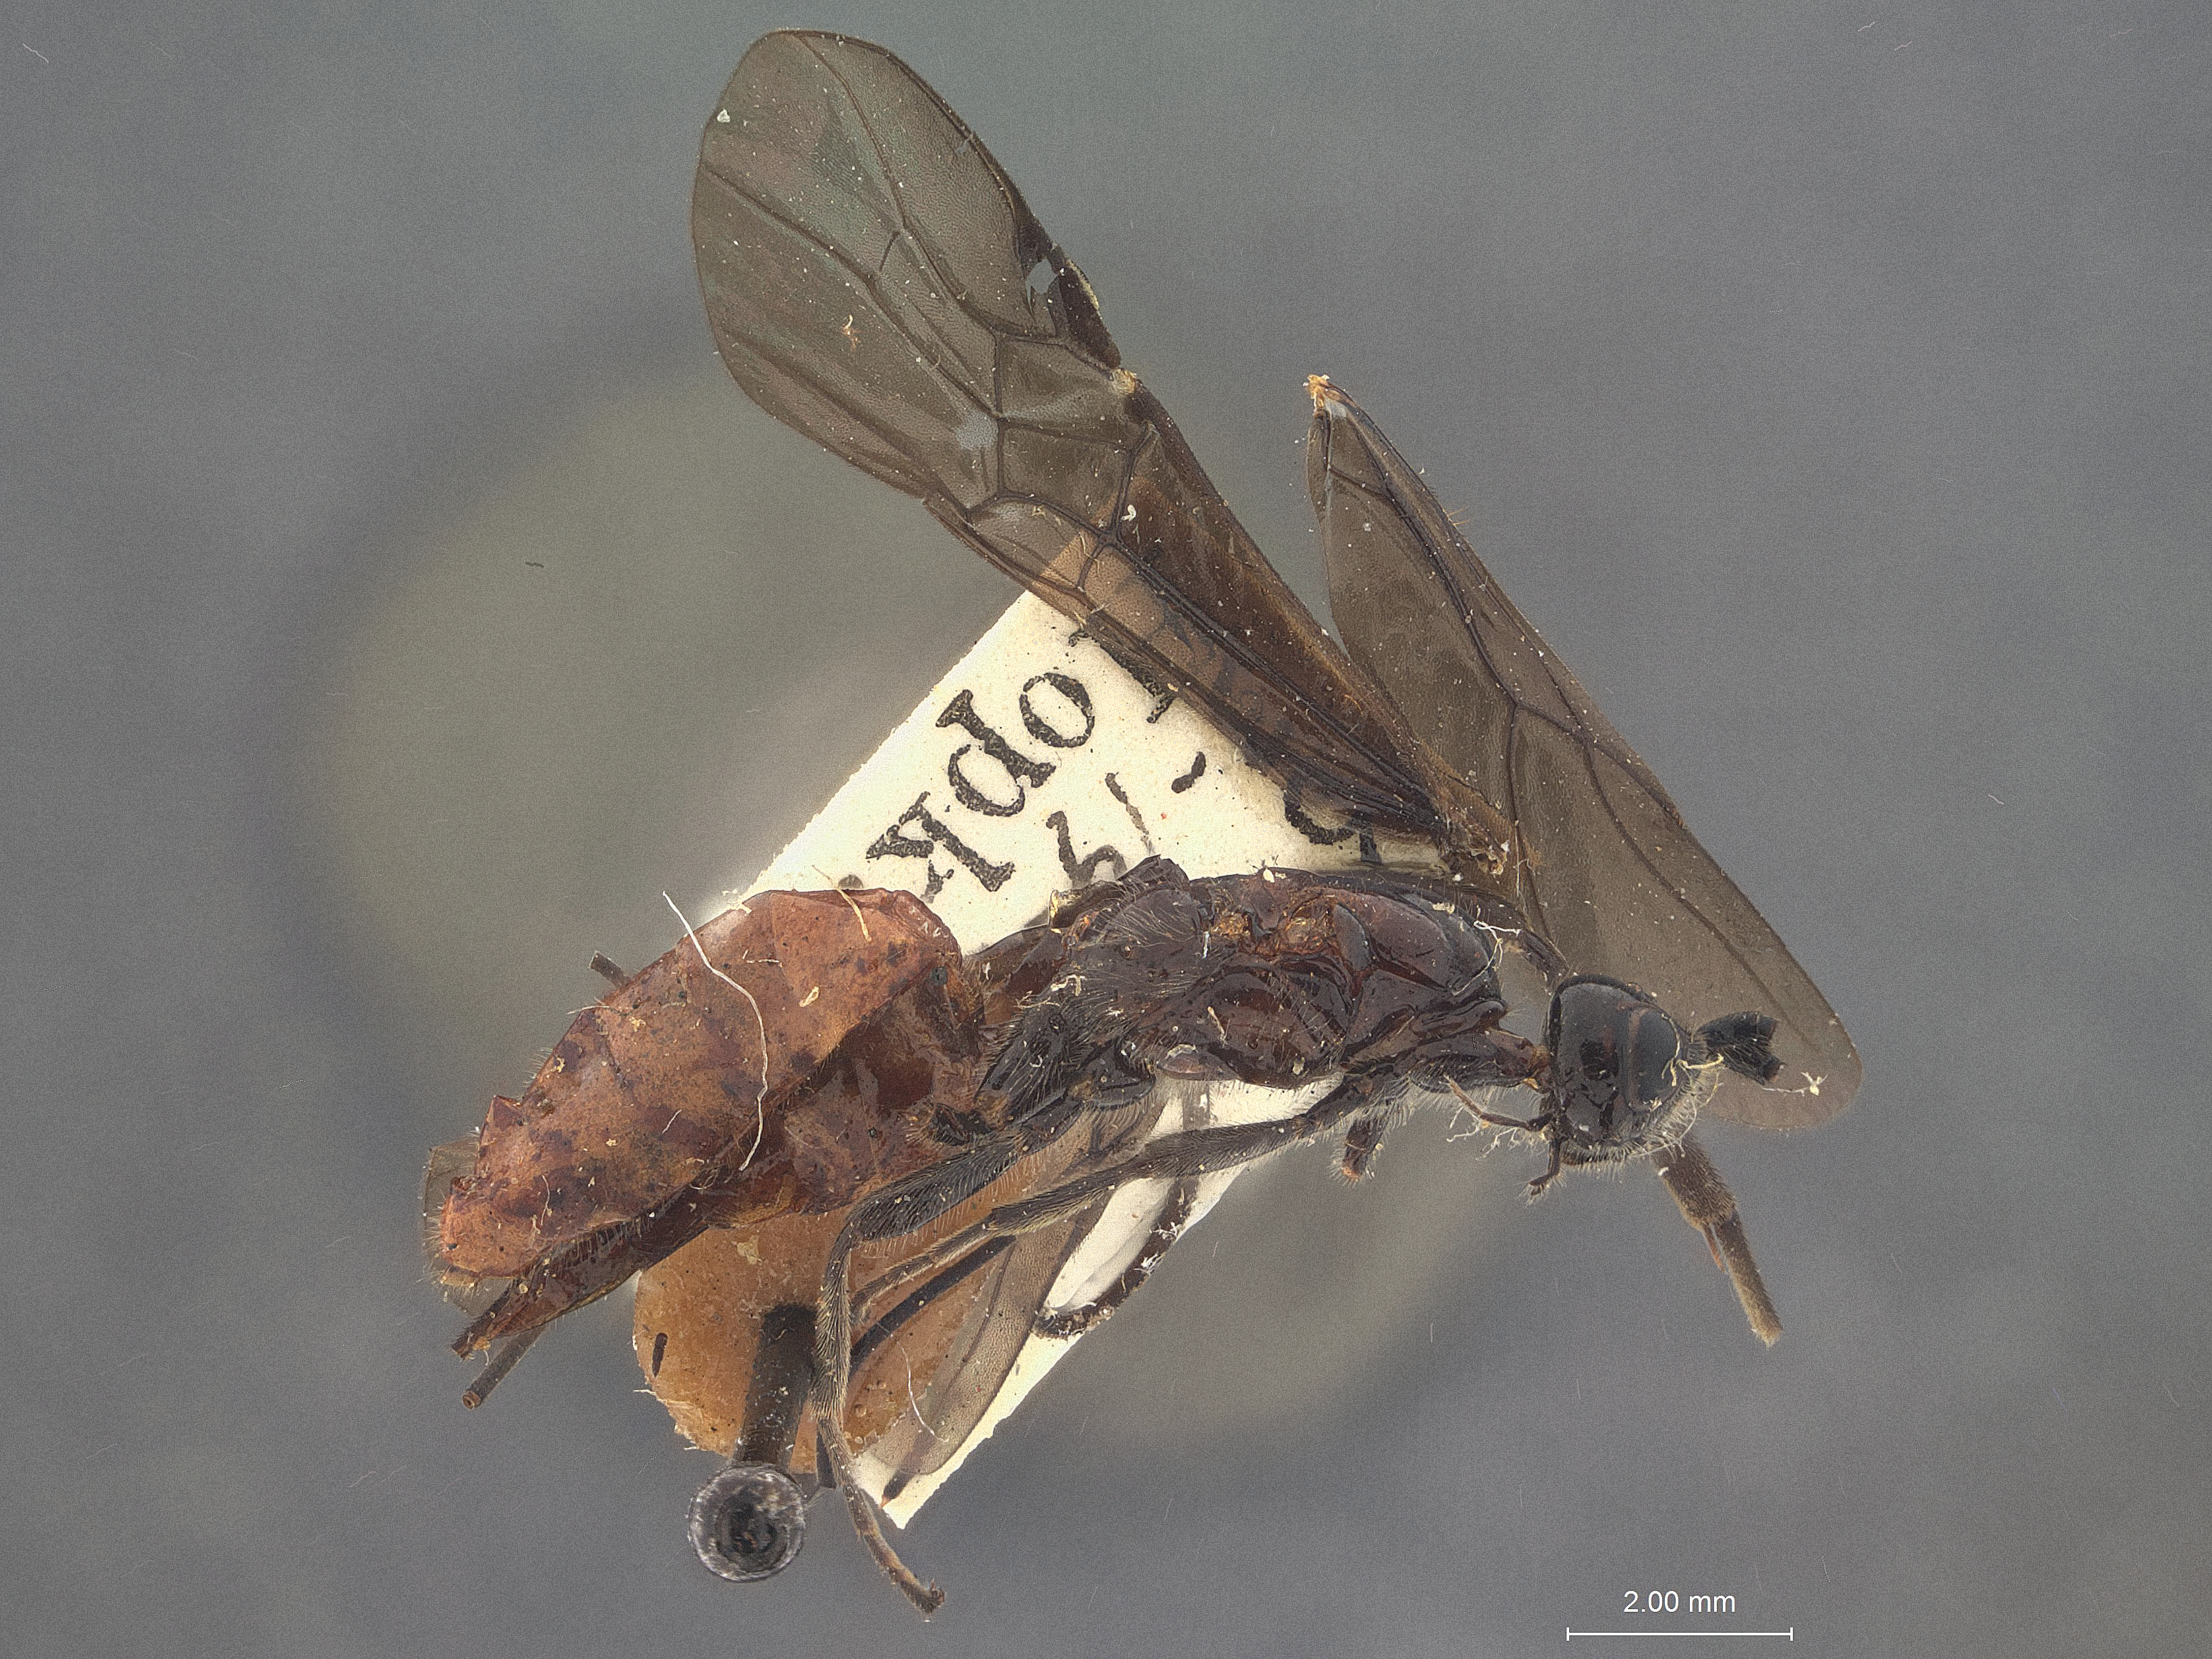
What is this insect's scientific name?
Bracon webbi
